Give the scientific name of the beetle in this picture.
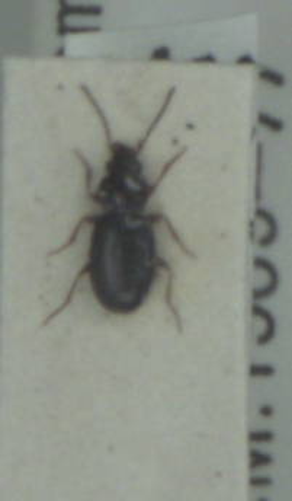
Bembidion obtusum
